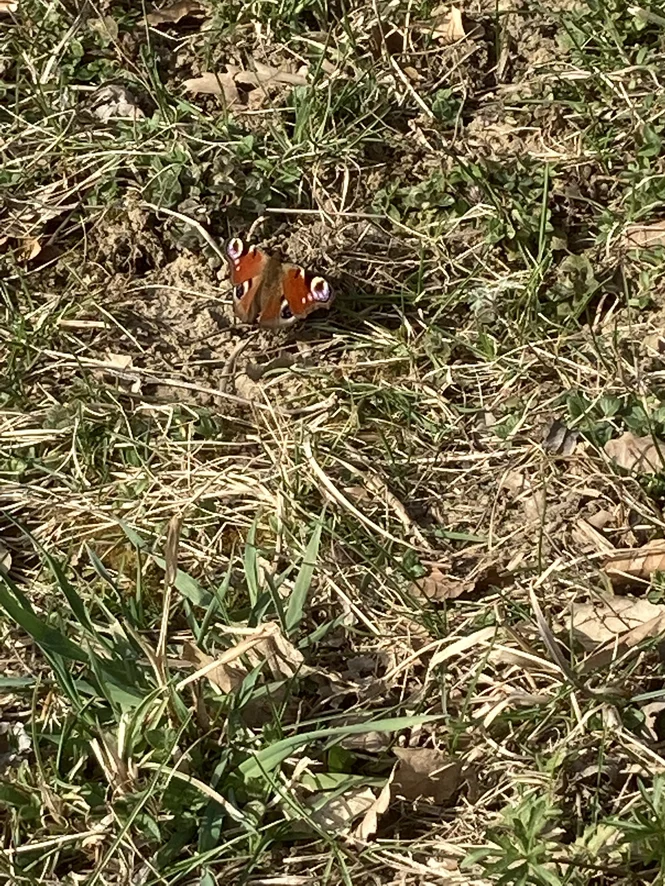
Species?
Aglais io
